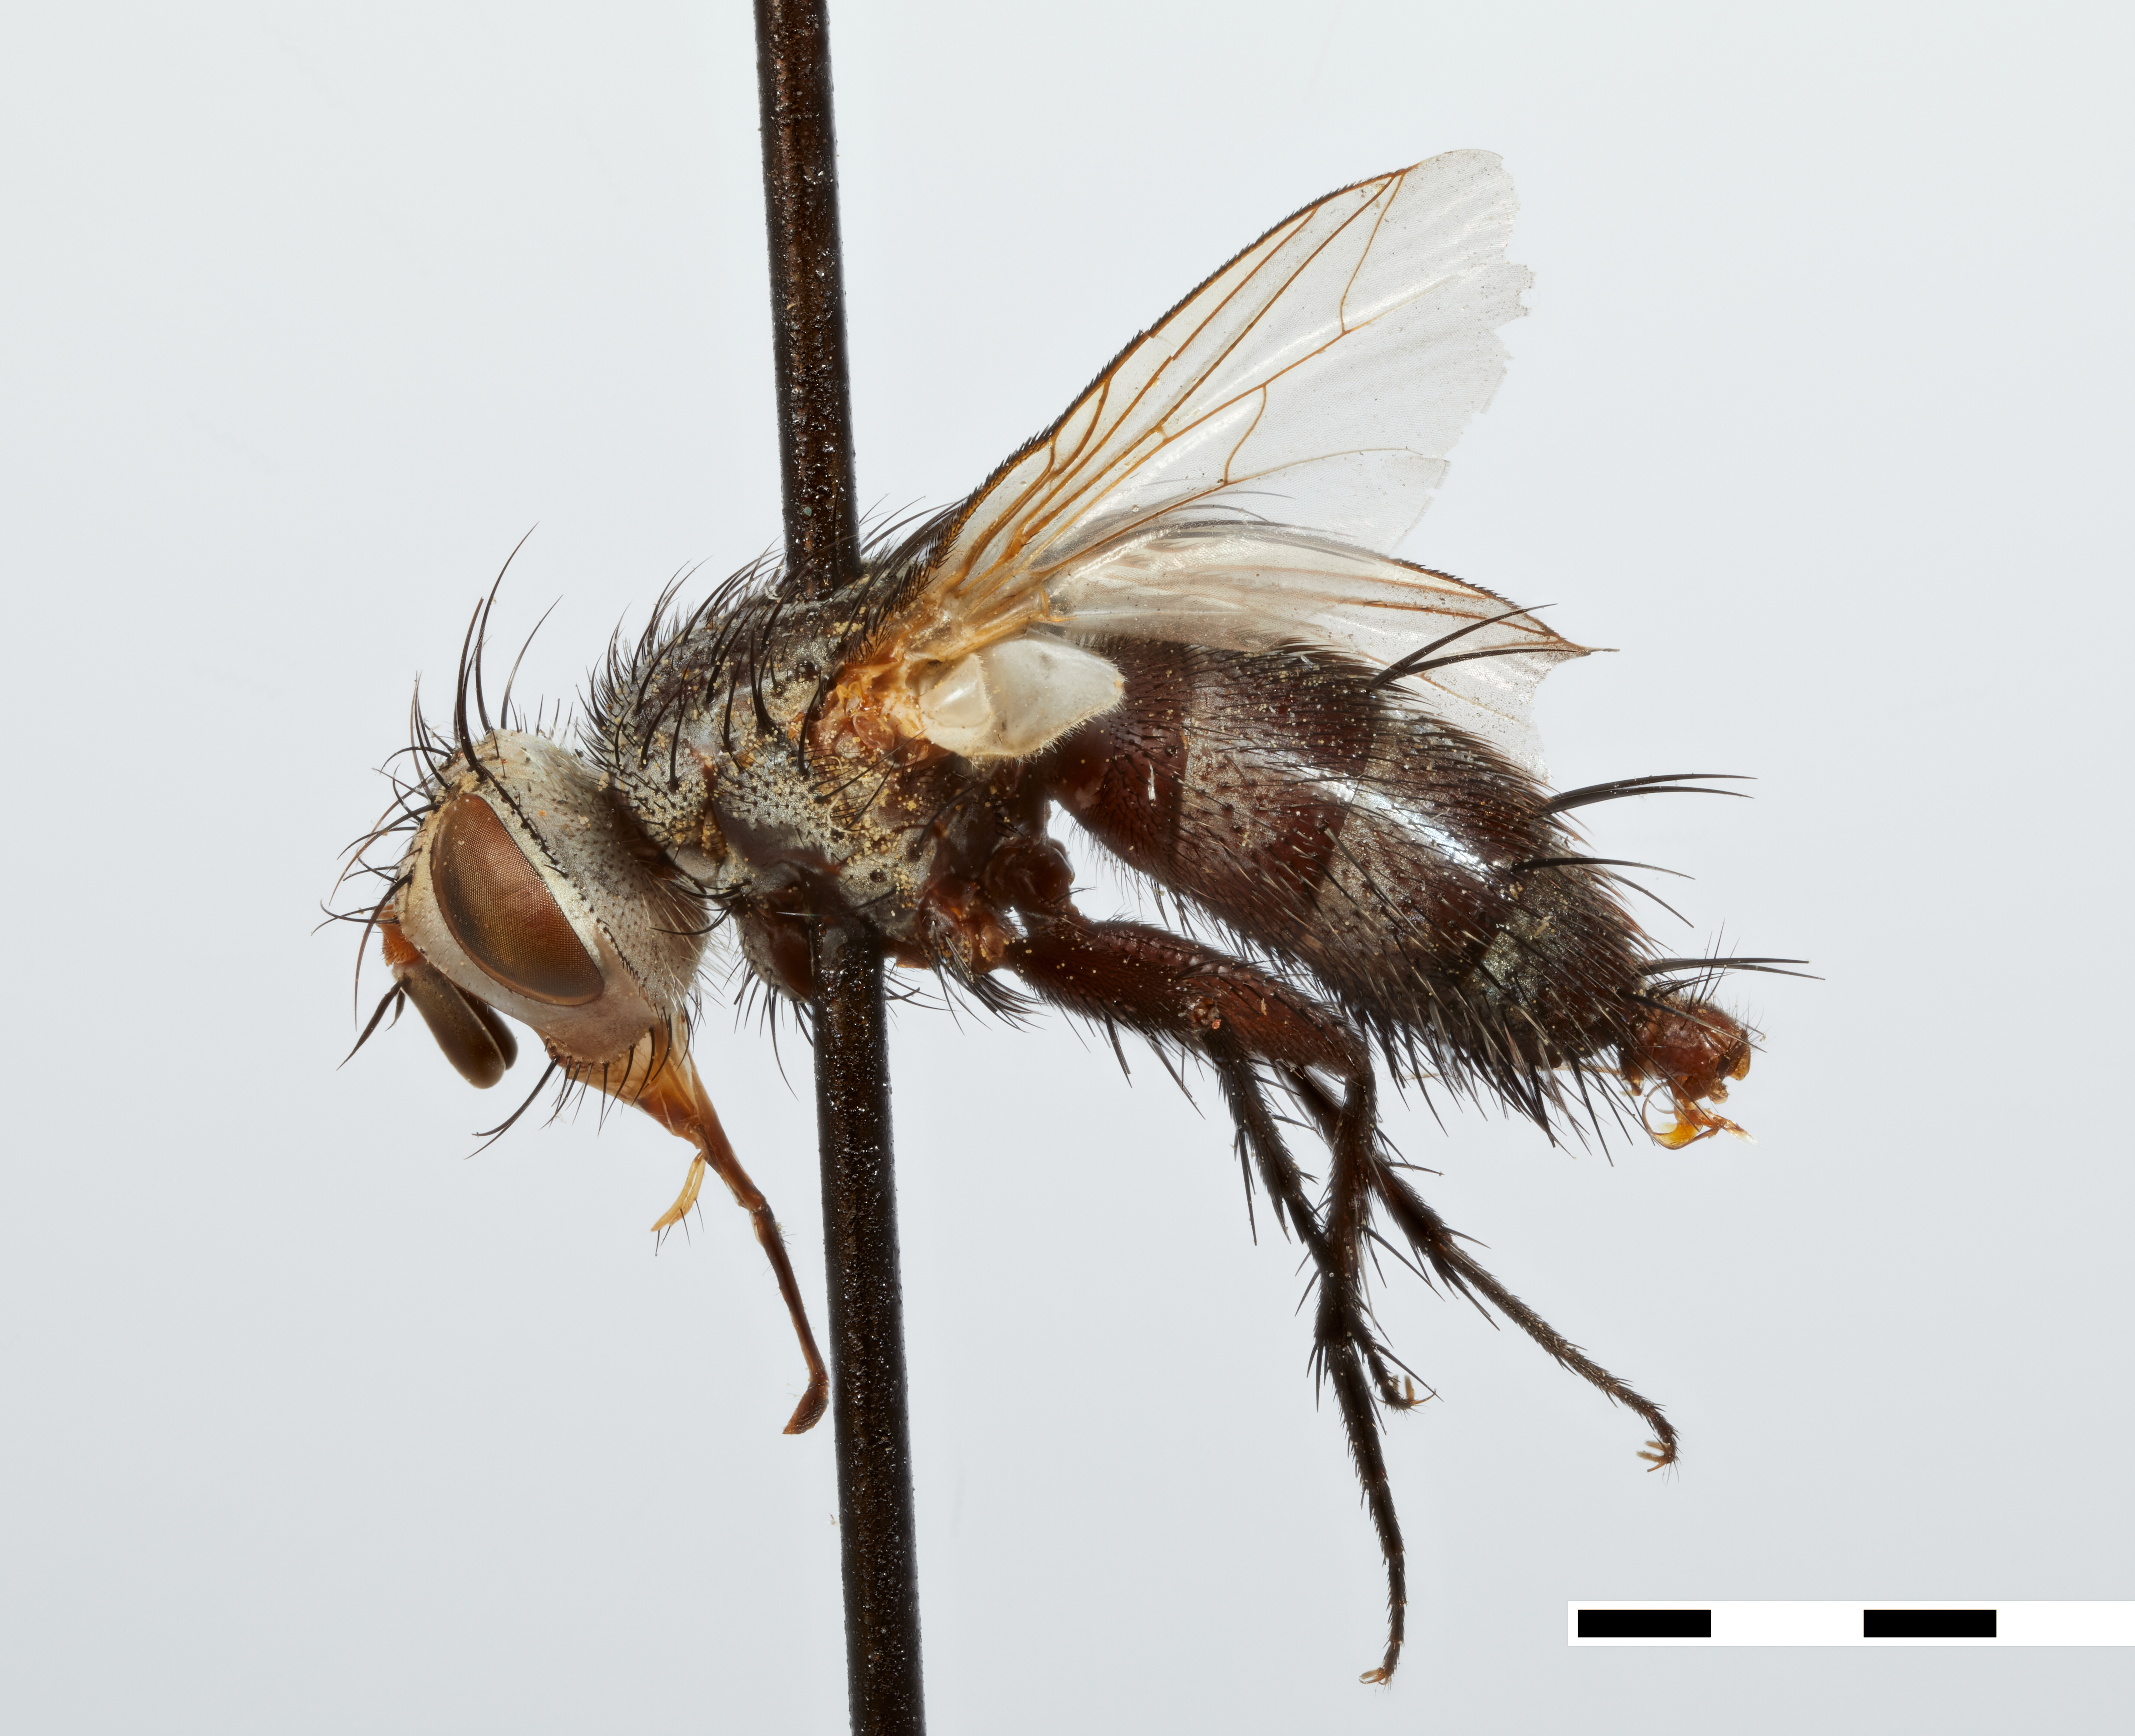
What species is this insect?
Plagiomima alternata
